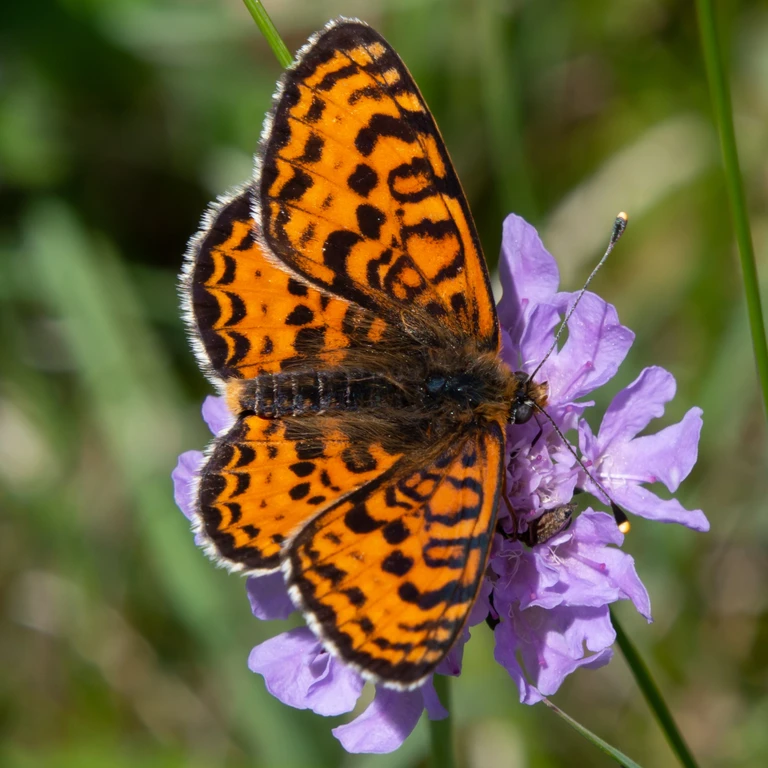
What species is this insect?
Melitaea didyma
